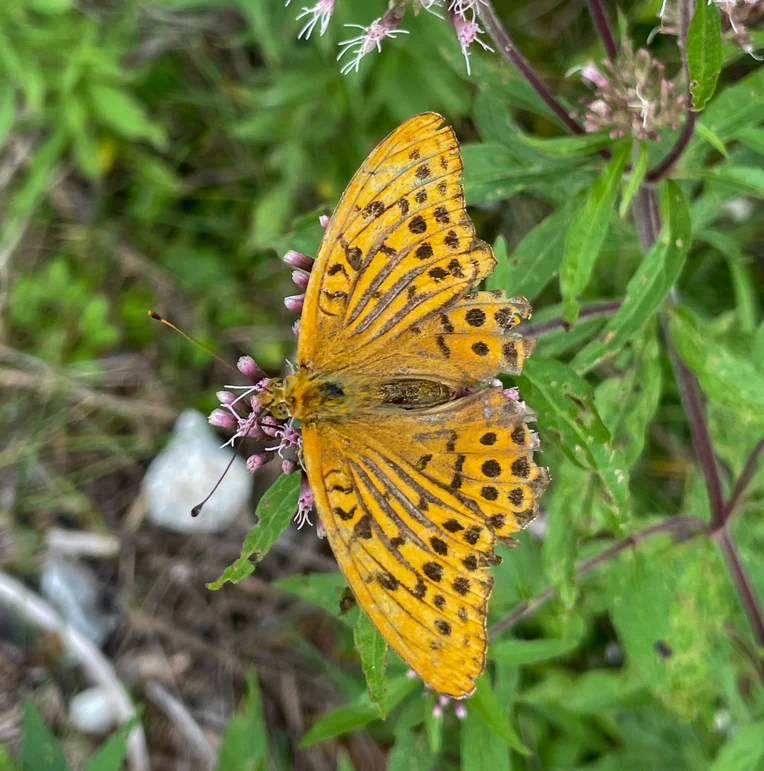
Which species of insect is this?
Argynnis paphia
